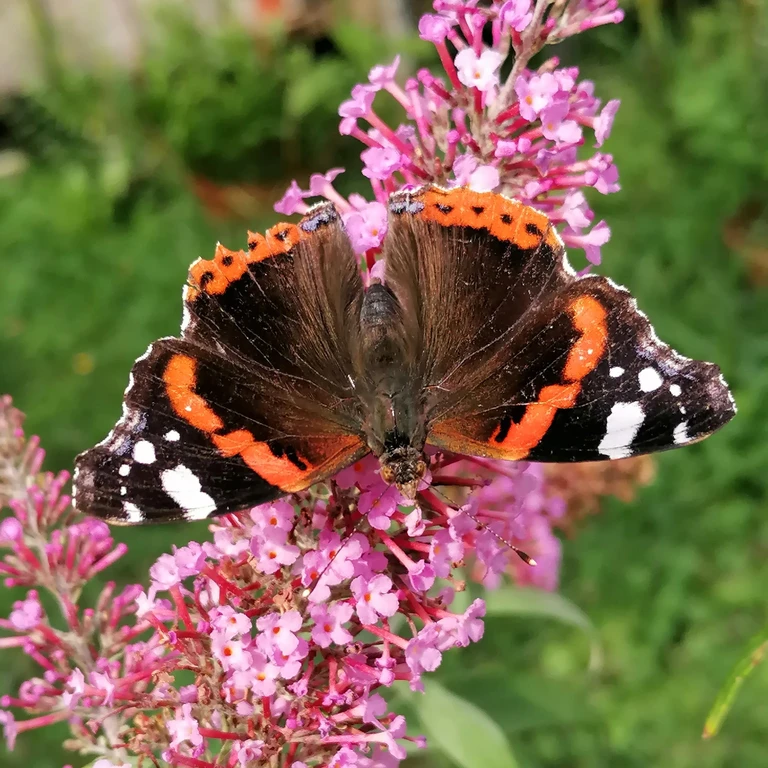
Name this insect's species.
Vanessa atalanta
